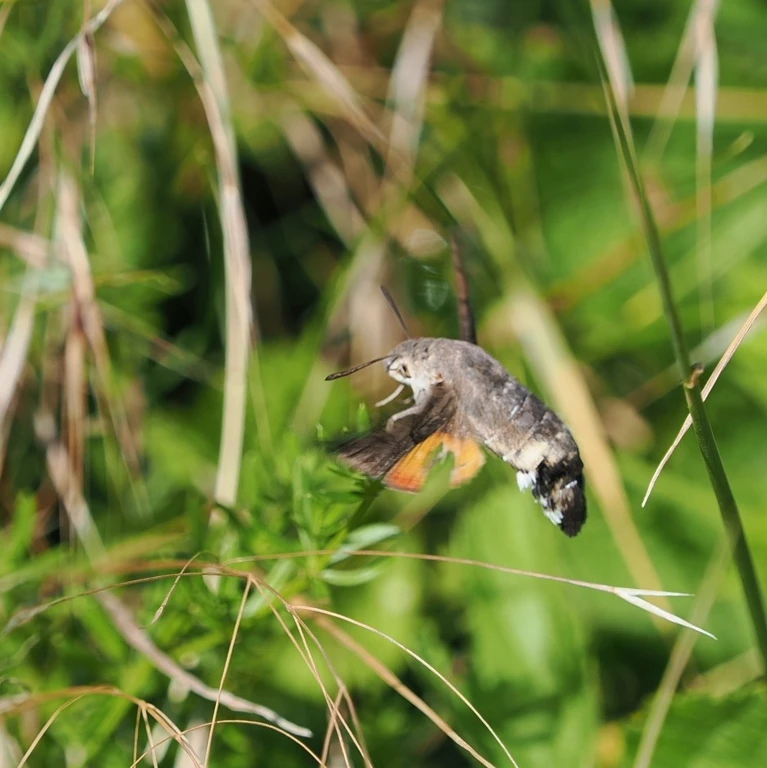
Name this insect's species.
Macroglossum stellatarum
